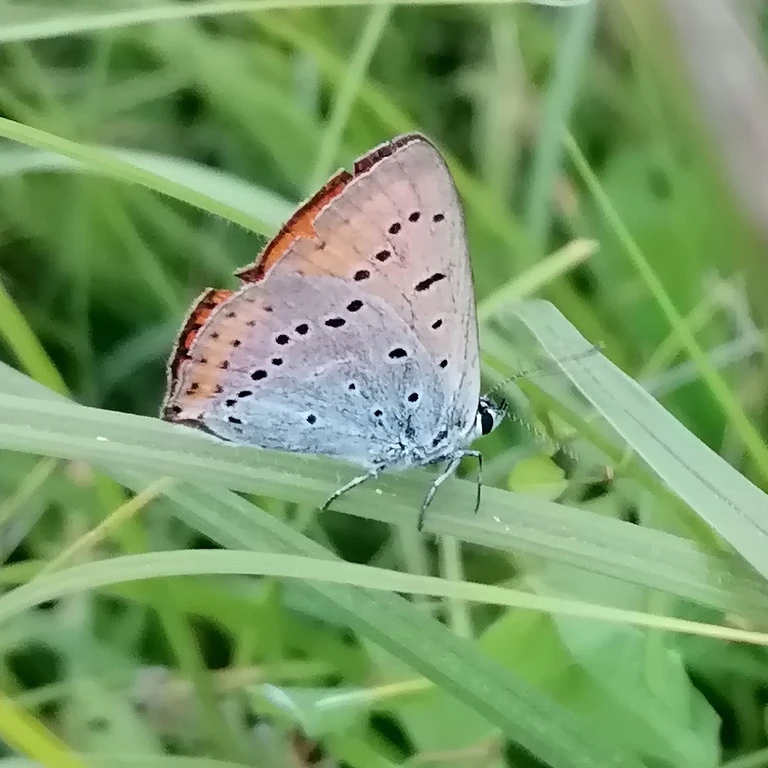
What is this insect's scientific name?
Lycaena dispar
